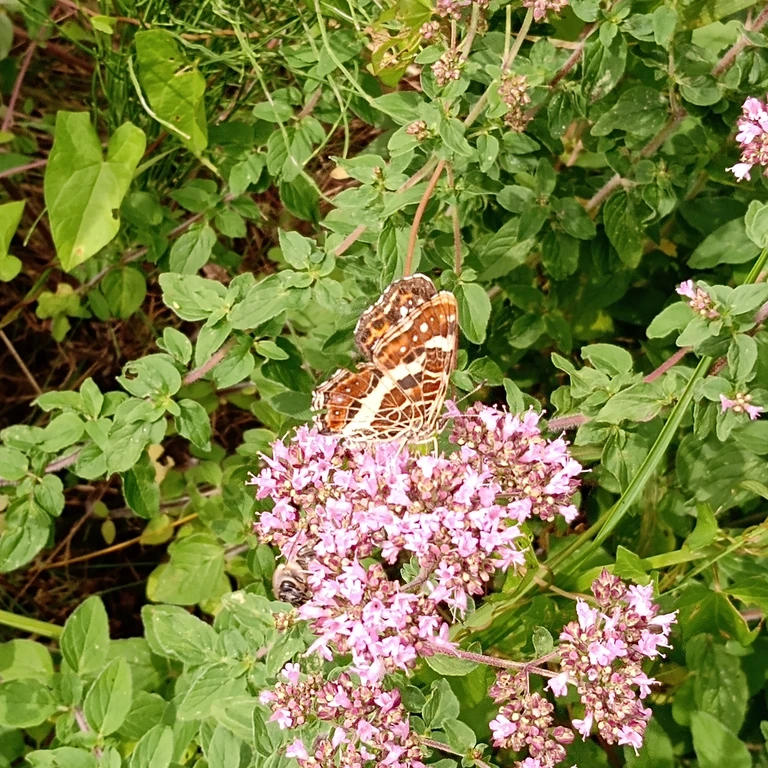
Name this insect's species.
Araschnia levana
